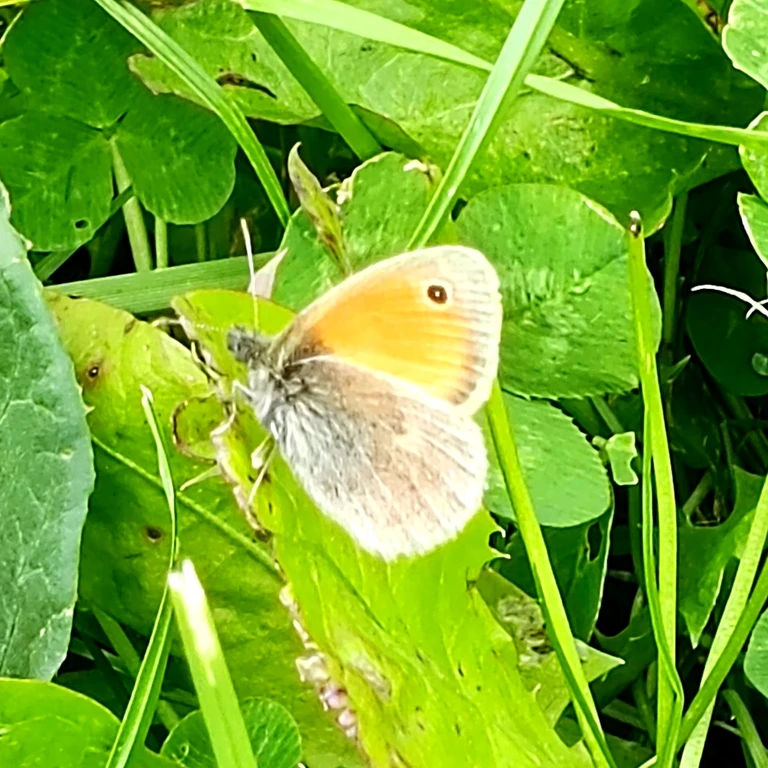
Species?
Coenonympha pamphilus
